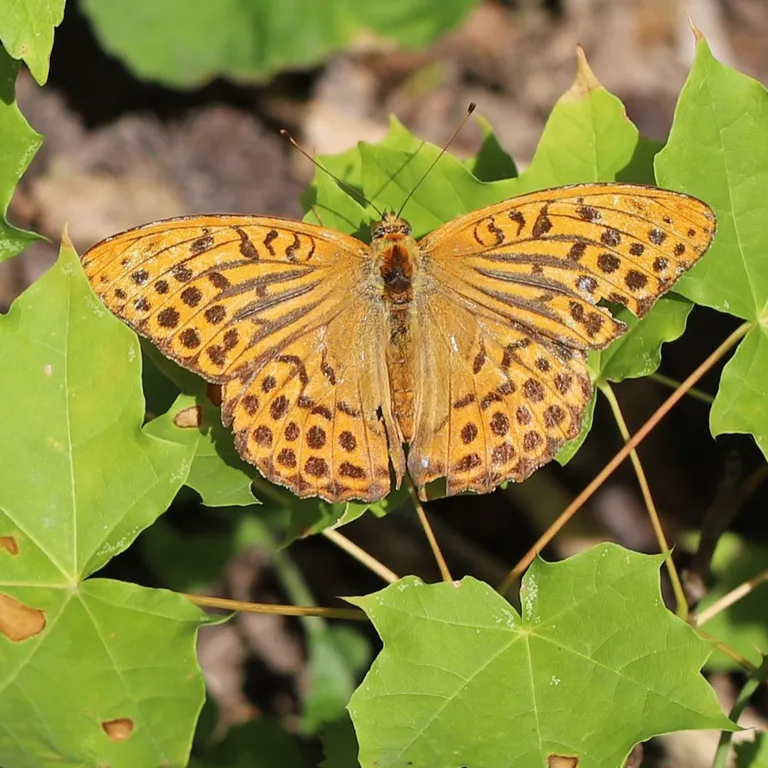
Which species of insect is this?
Argynnis paphia
